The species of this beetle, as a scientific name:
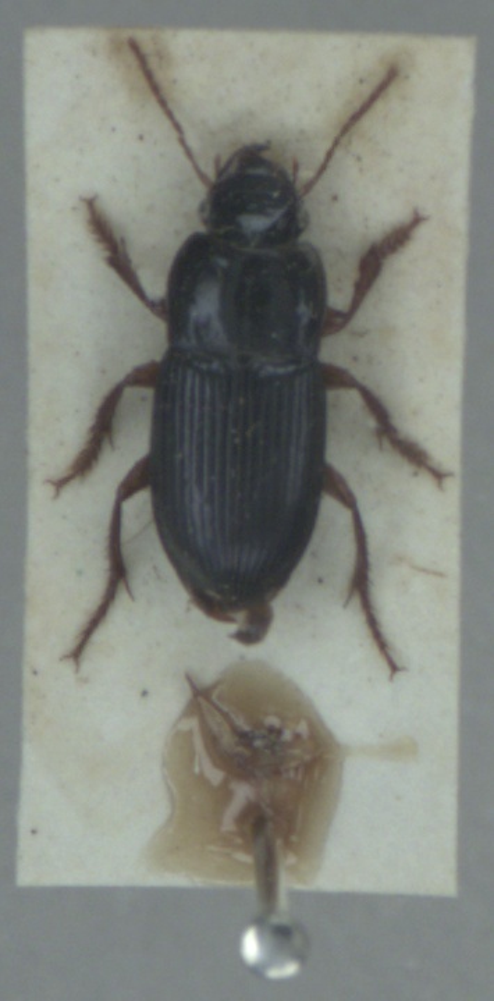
Harpalus rubripes
